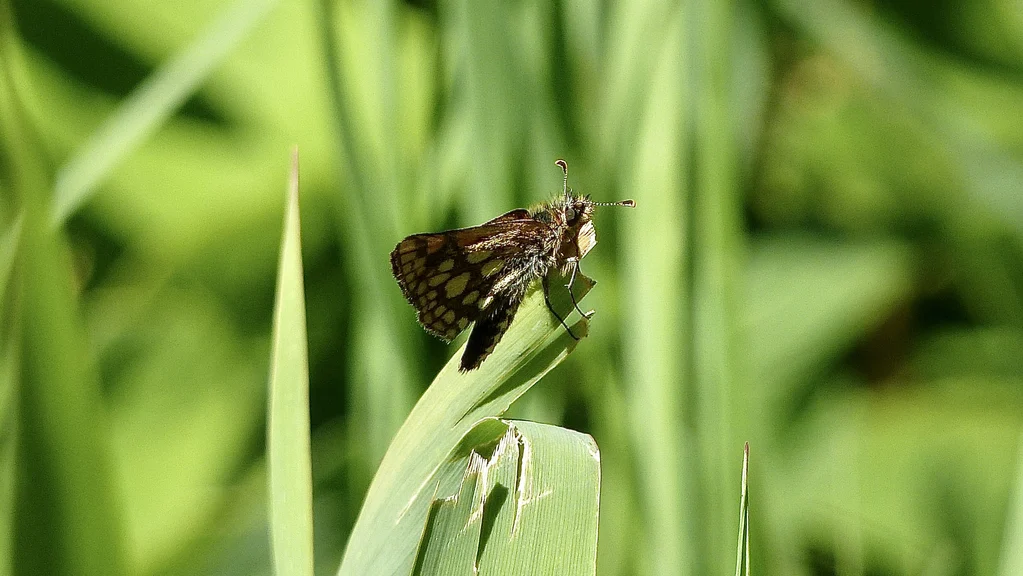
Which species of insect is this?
Carterocephalus palaemon
